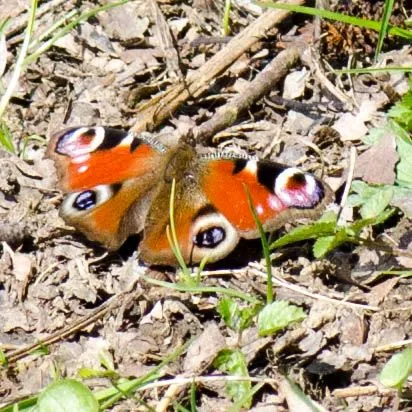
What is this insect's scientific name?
Aglais io
